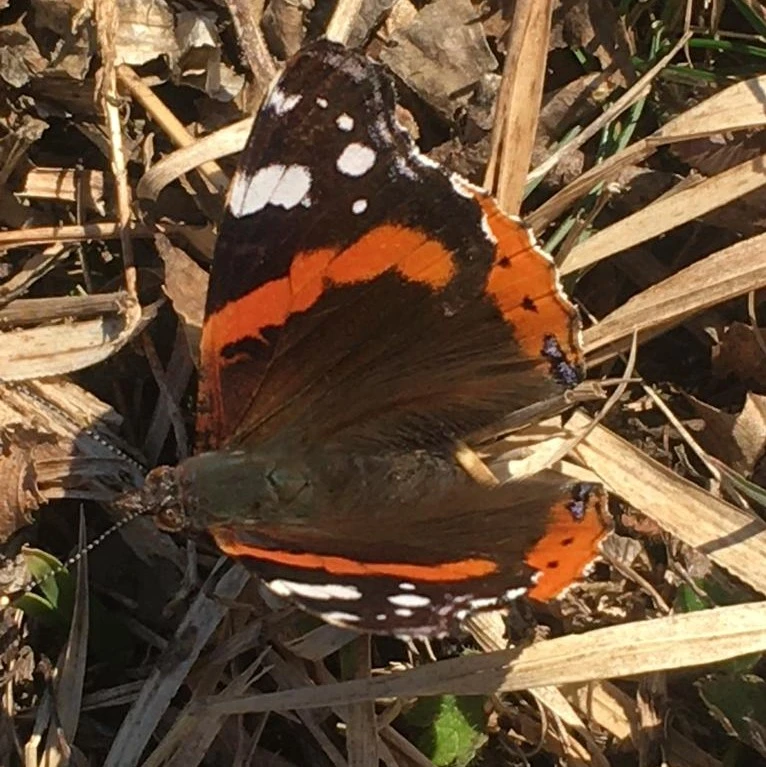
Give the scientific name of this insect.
Vanessa atalanta
